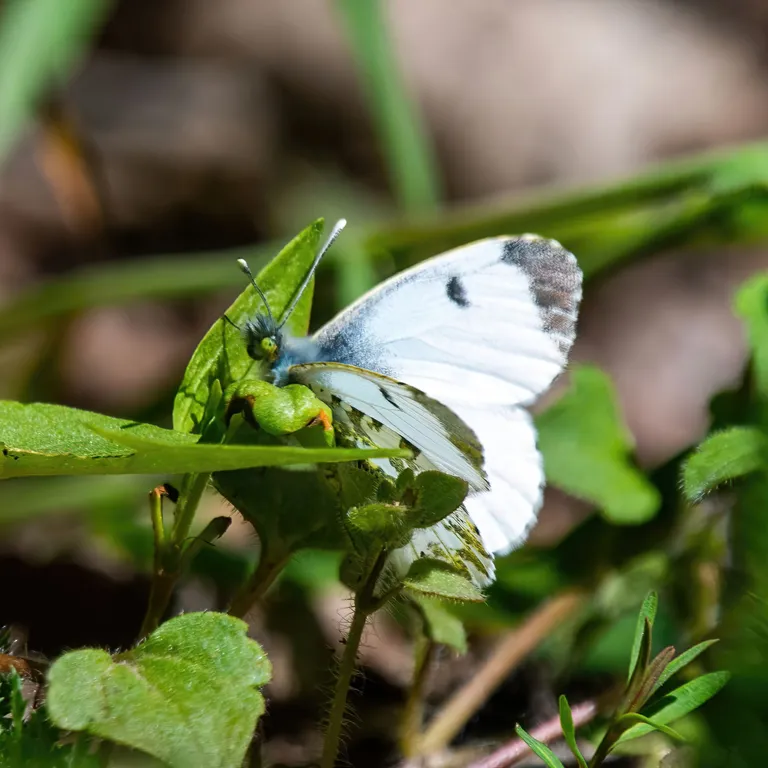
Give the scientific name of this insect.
Anthocharis cardamines
